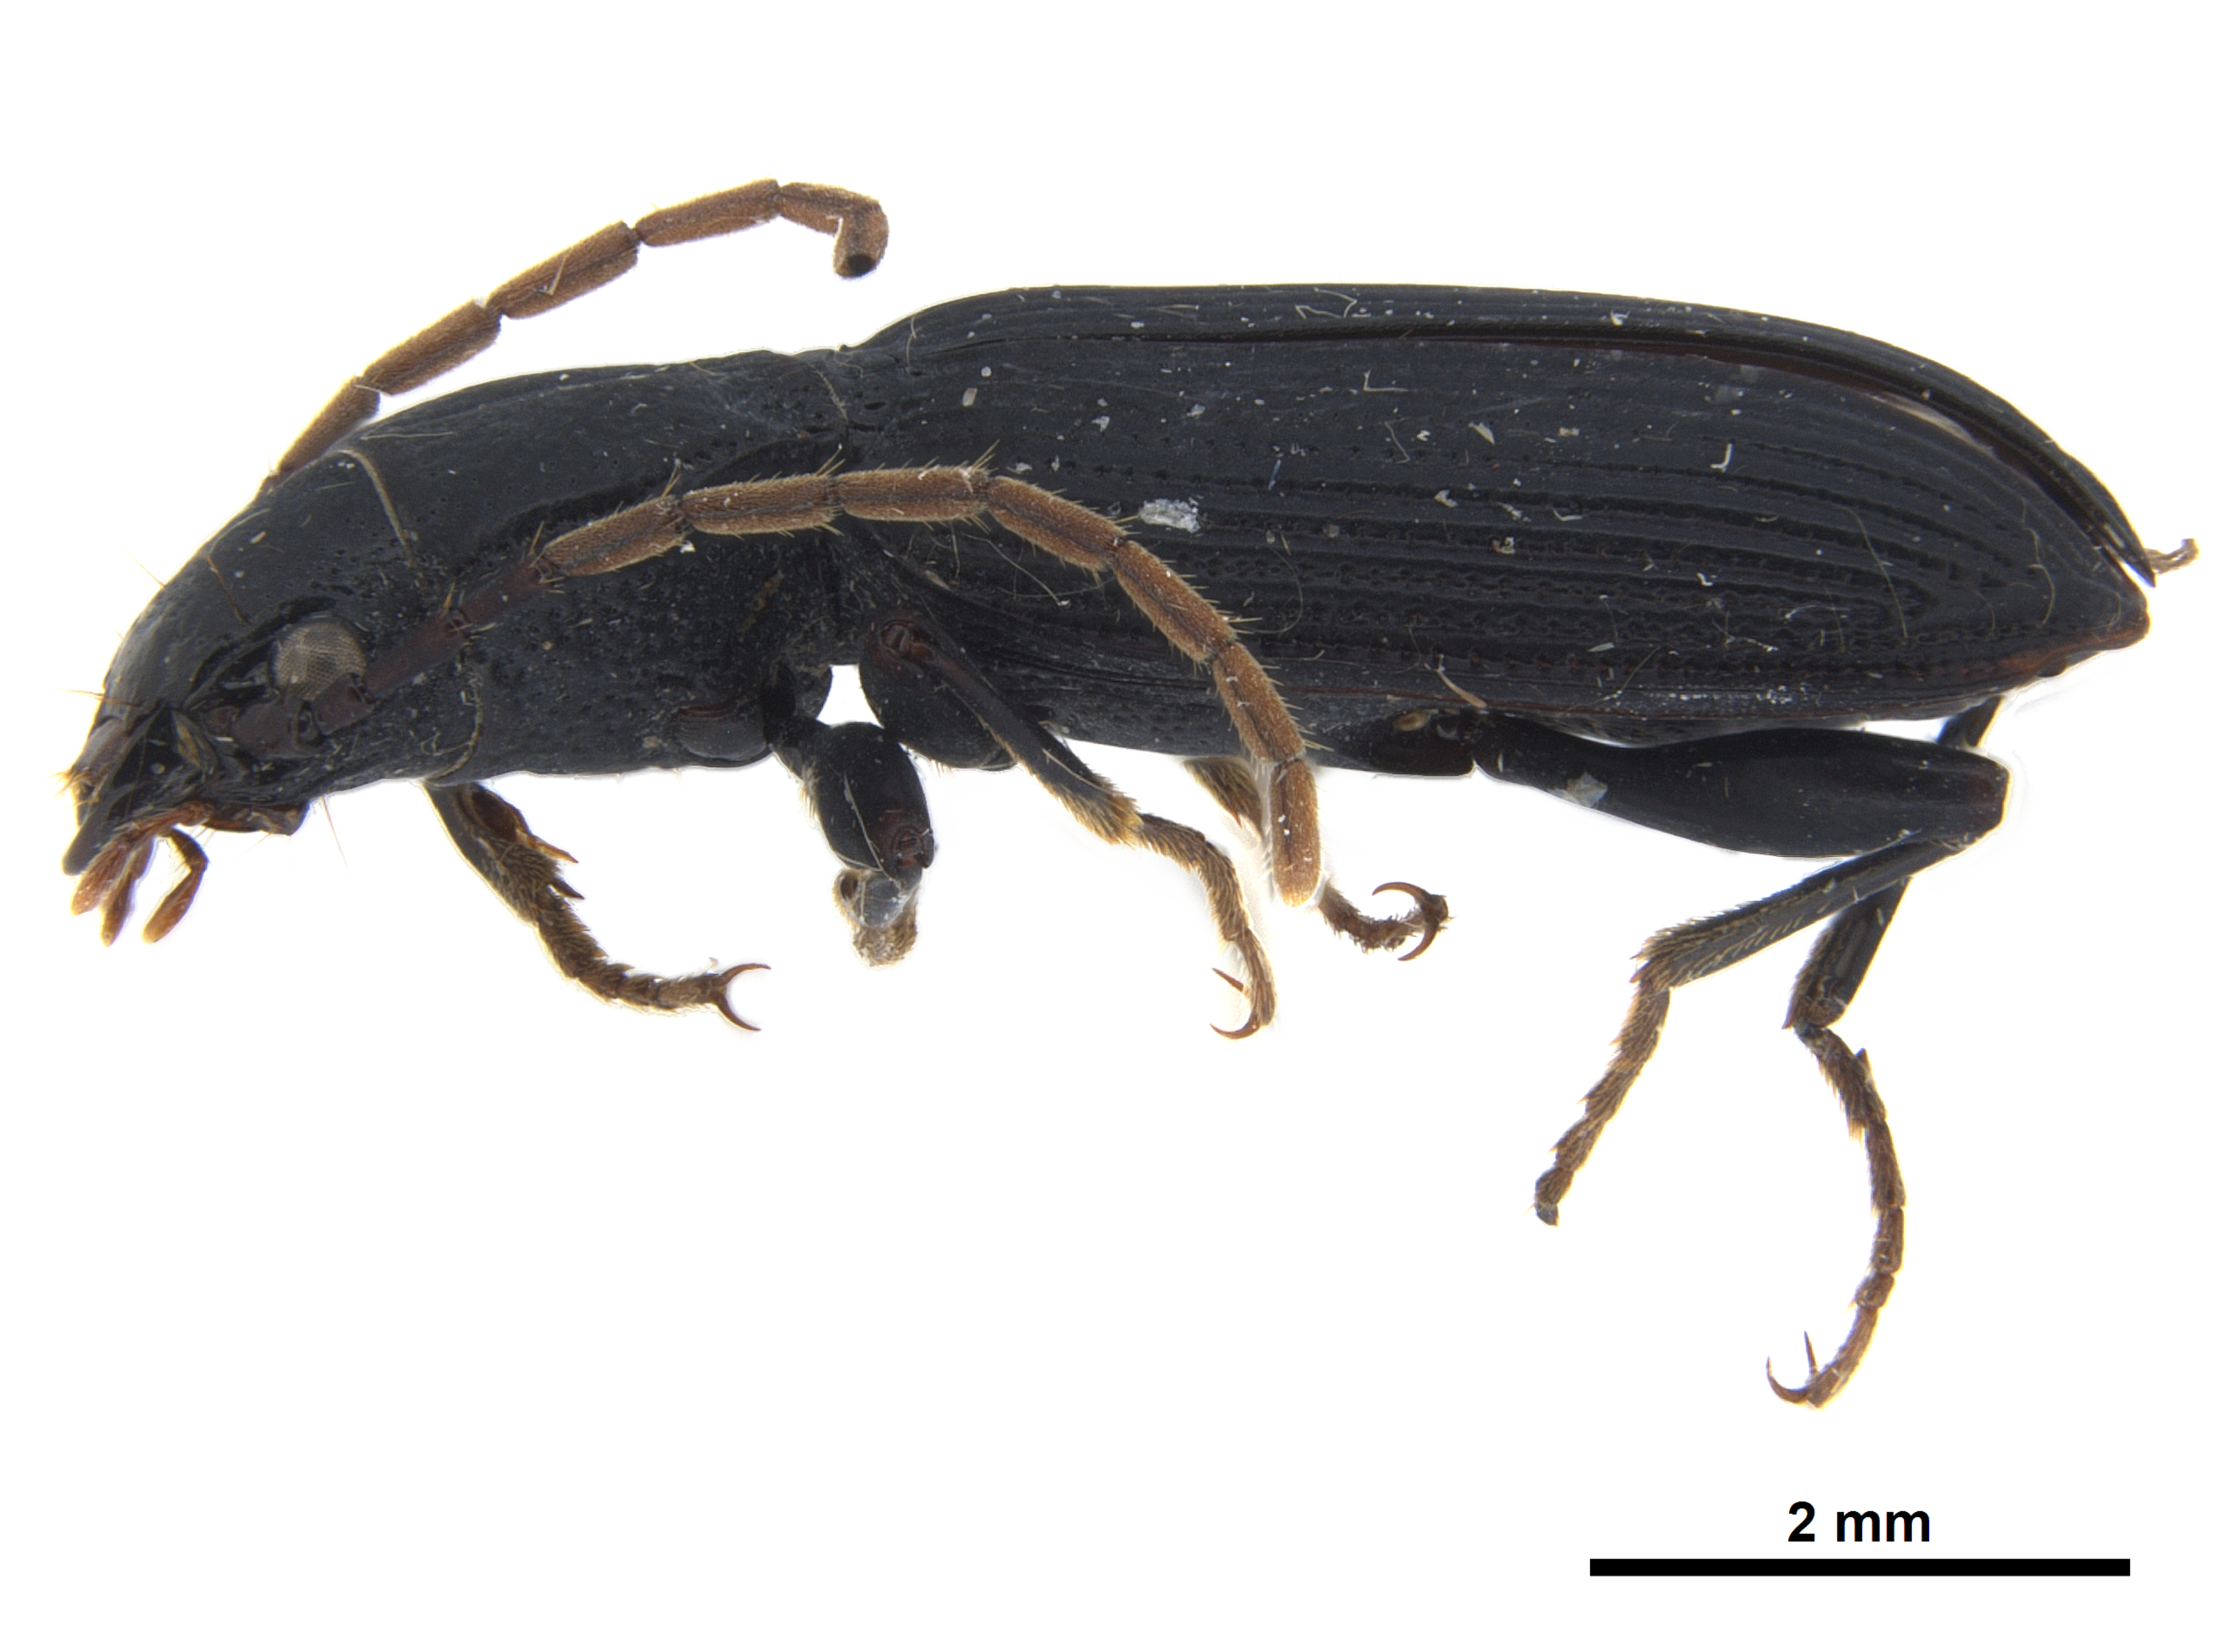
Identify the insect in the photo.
Melaenus piger
